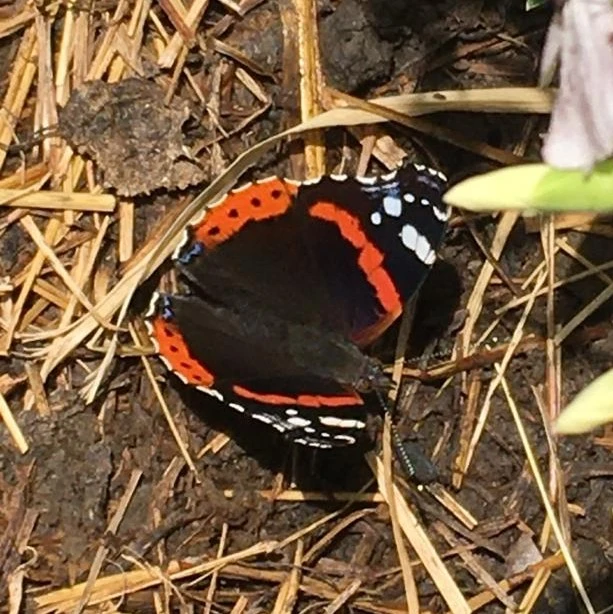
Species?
Vanessa atalanta
